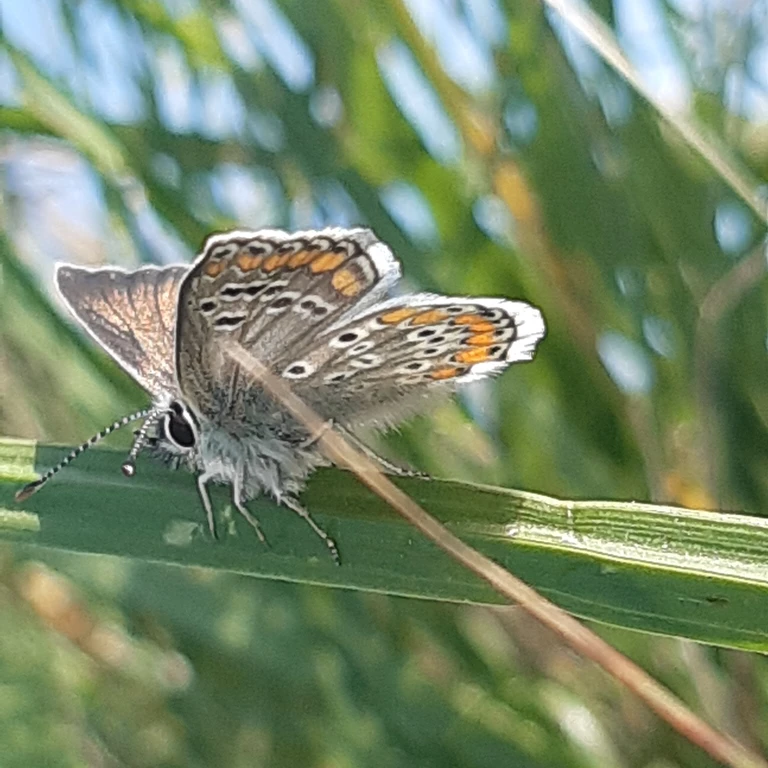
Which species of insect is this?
Aricia agestis/artaxerxes
